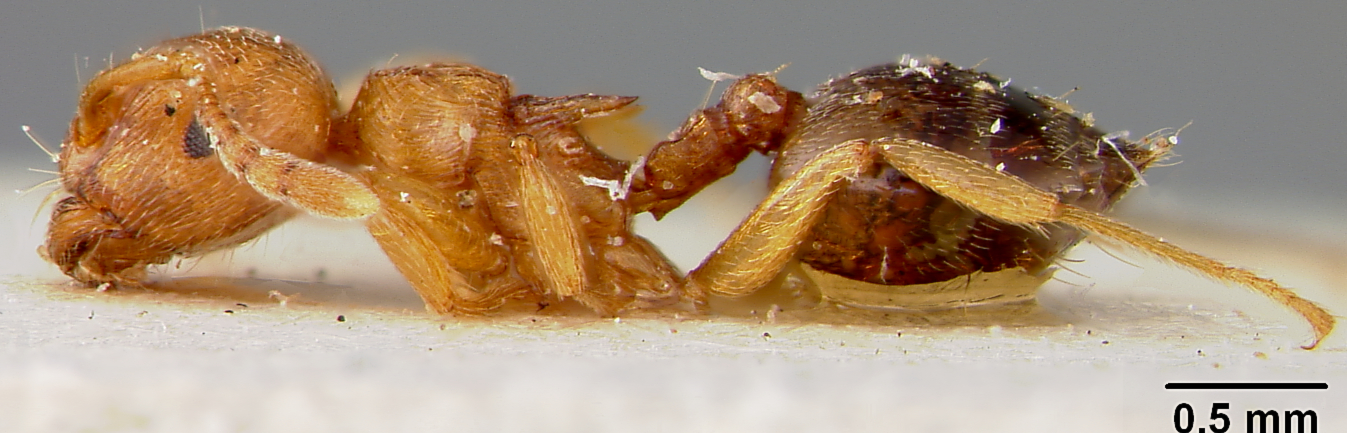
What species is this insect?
Crematogaster paolii
